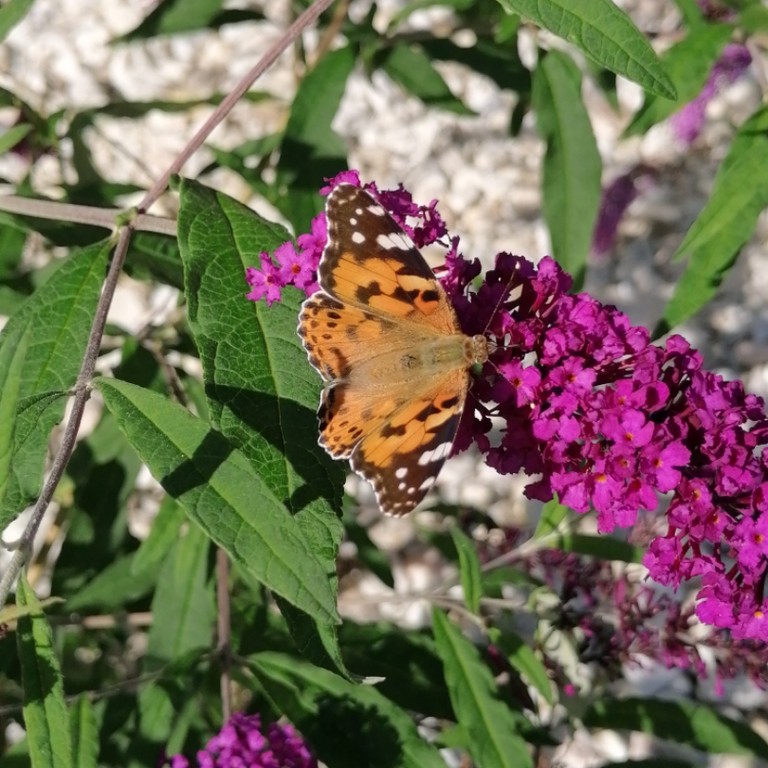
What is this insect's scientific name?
Vanessa cardui
